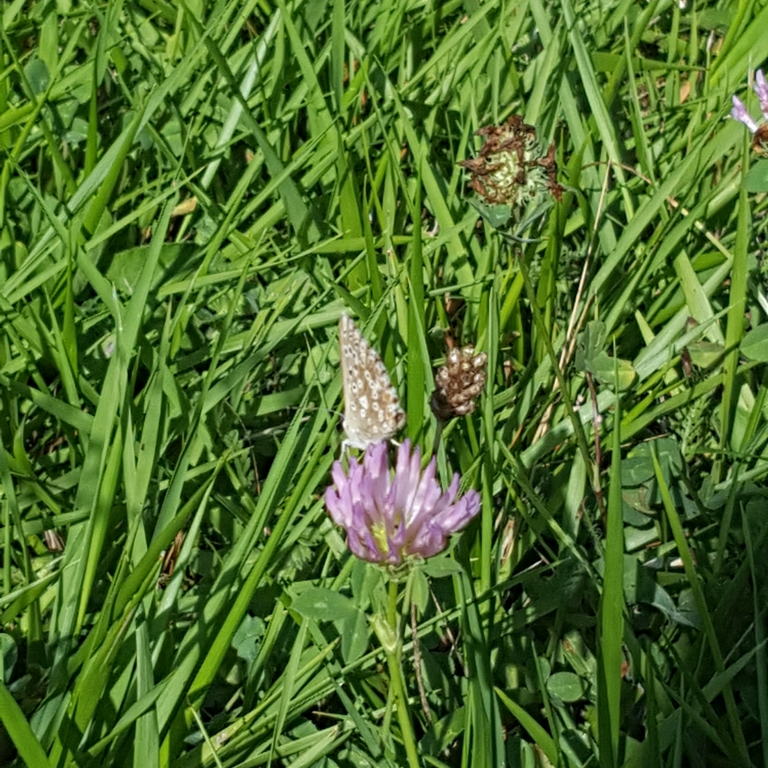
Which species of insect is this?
Lysandra coridon
